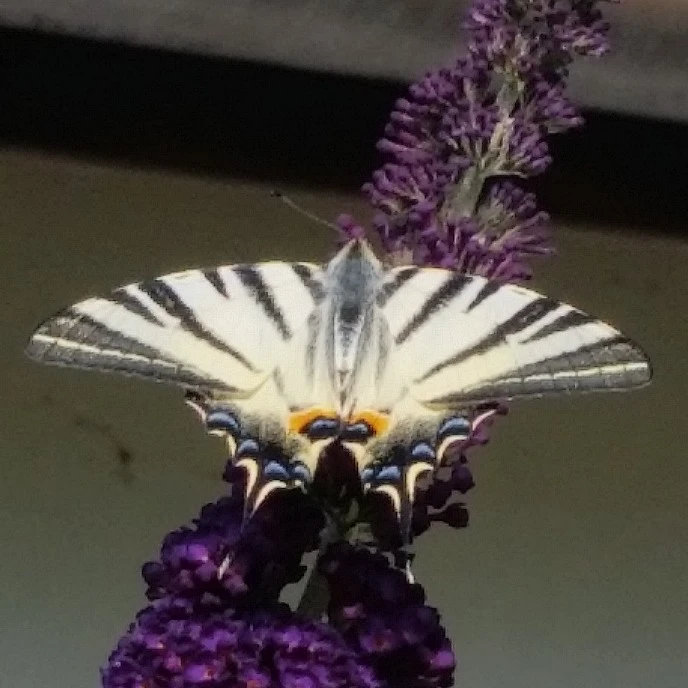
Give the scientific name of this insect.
Iphiclides podalirius
